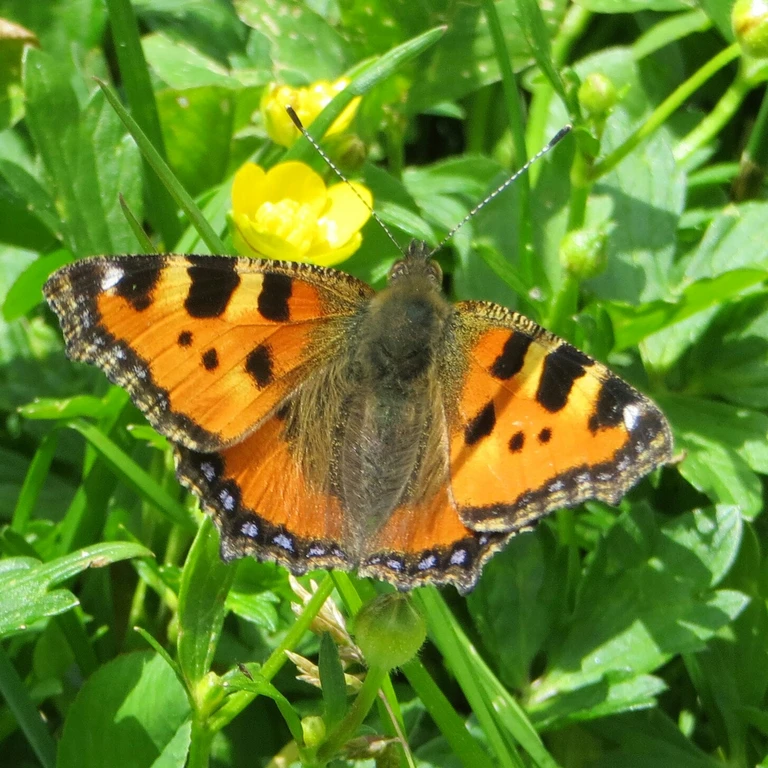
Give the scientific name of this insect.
Aglais urticae
